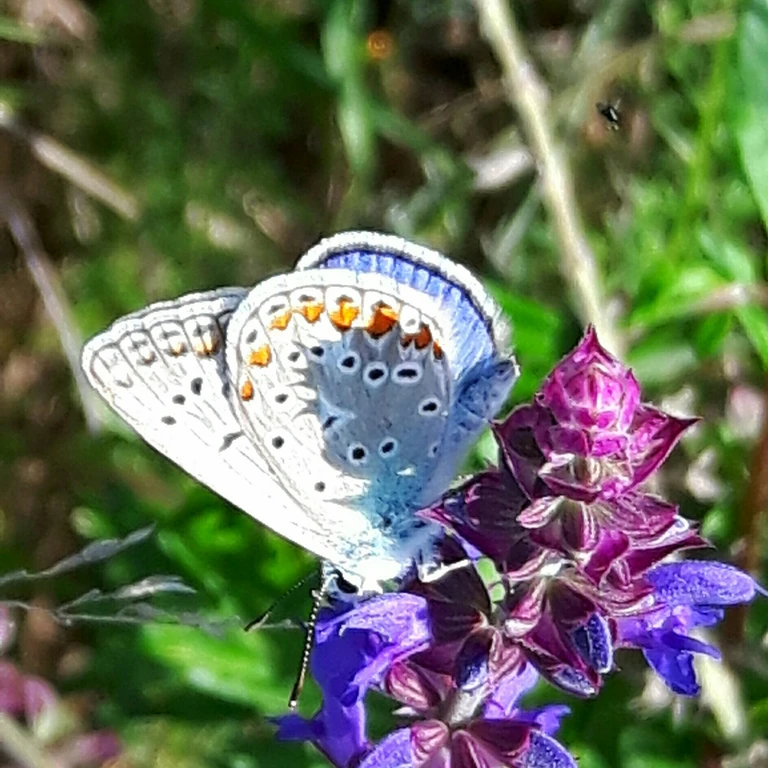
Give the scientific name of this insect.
Polyommatus icarus
